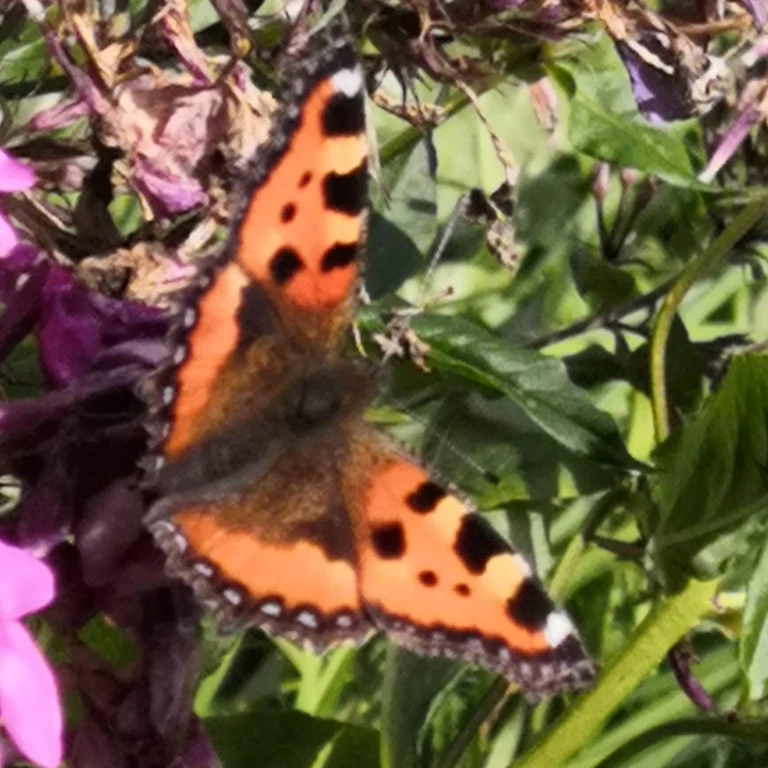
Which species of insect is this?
Aglais urticae
